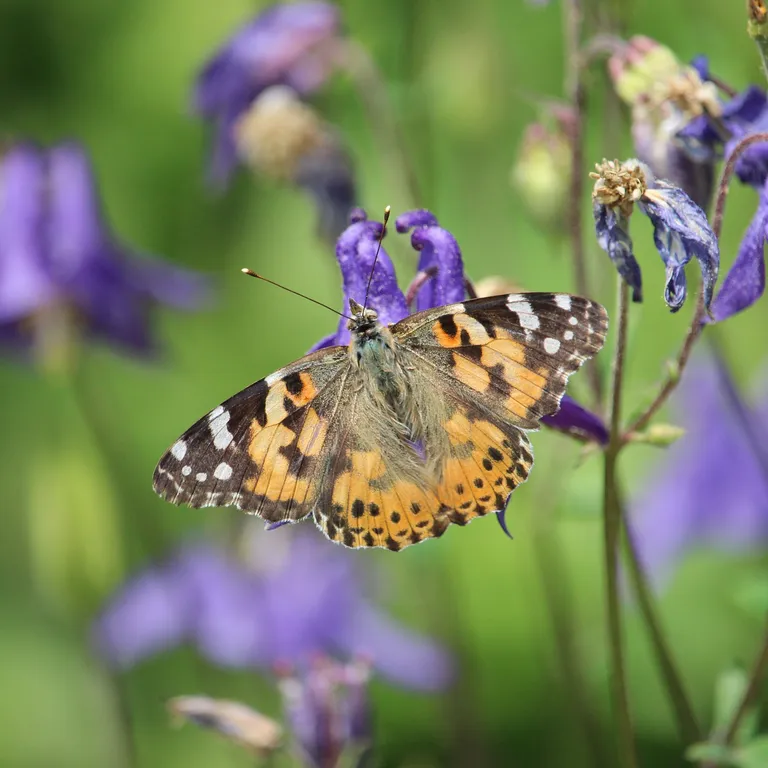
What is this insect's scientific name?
Vanessa cardui
